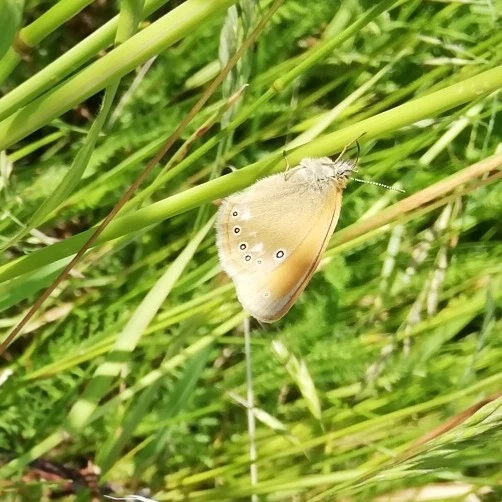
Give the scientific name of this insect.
Coenonympha glycerion (also Coenonympha iphis)
